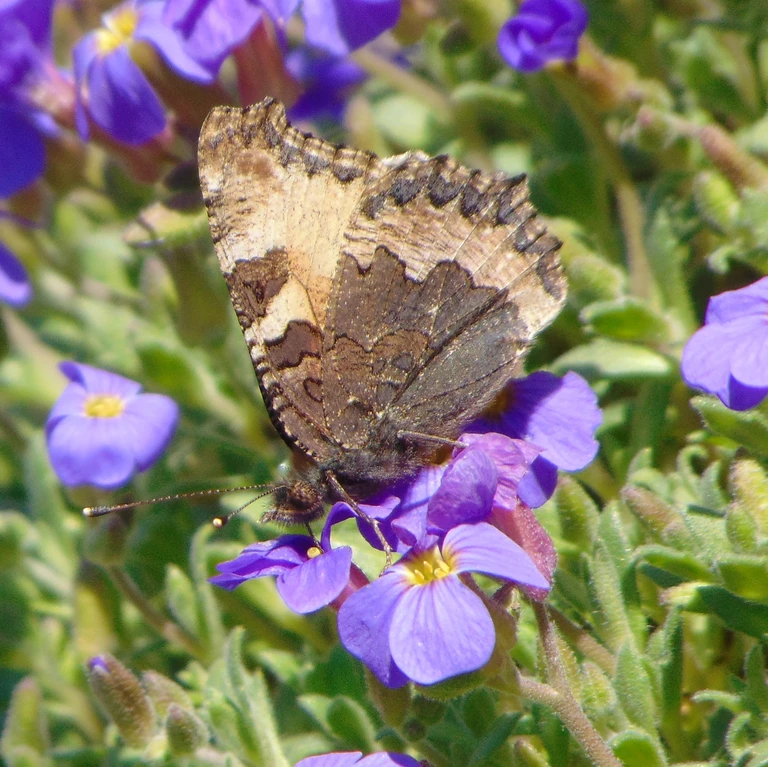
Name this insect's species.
Aglais urticae
